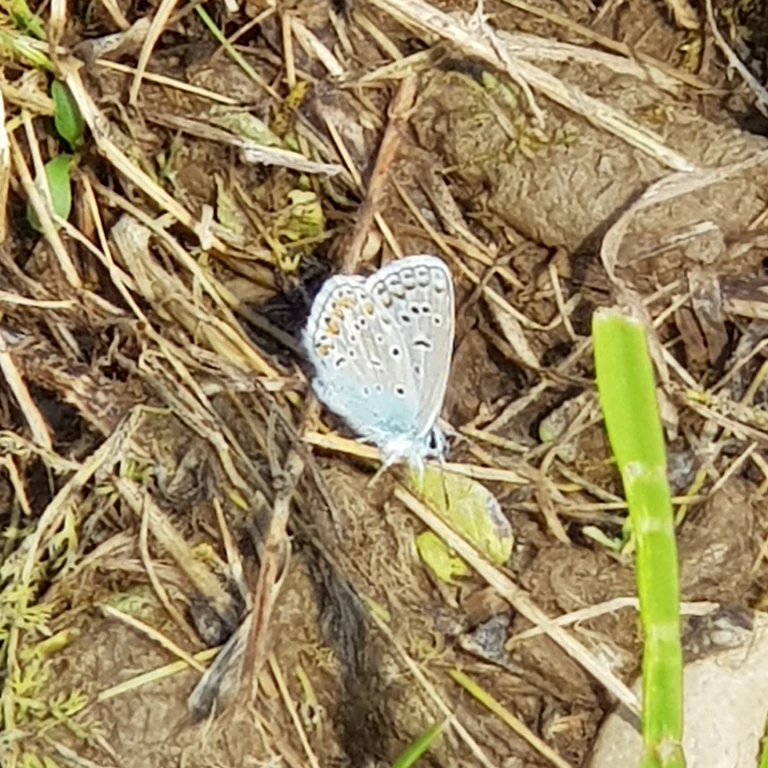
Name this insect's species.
Polyommatus icarus
